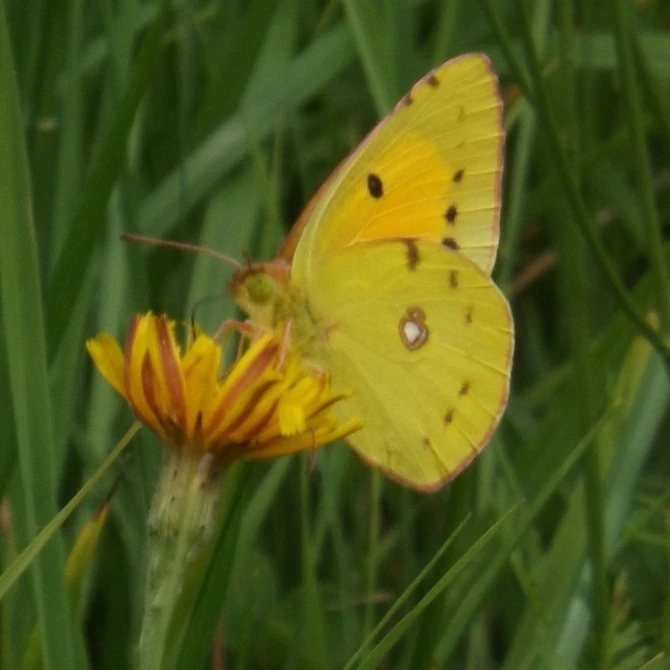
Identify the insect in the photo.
Colias croceus
